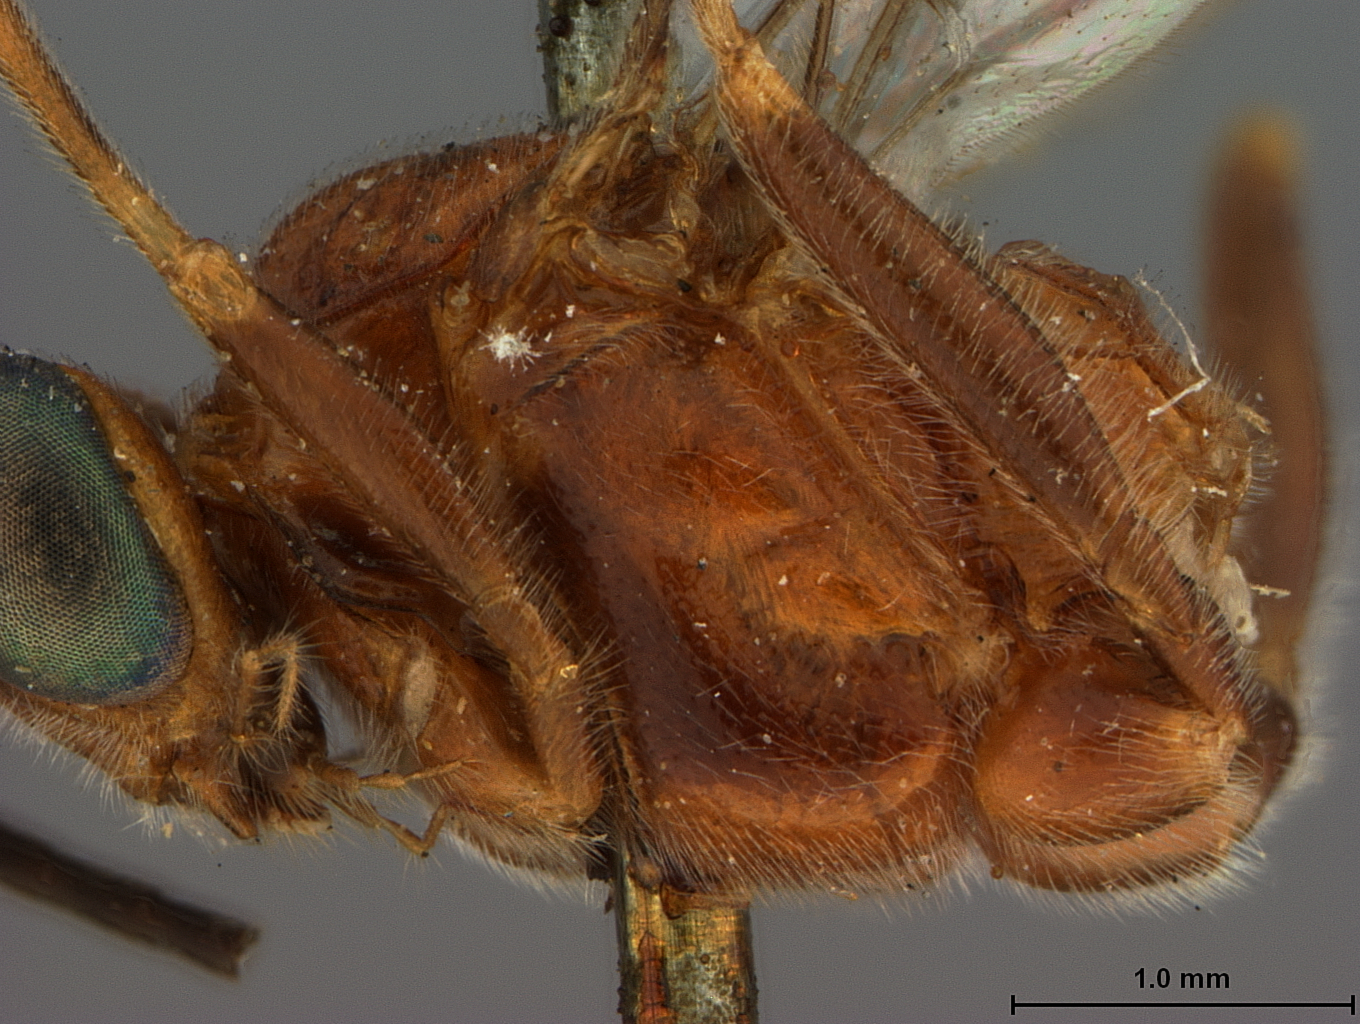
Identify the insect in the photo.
Zelomorpha arizonensis
